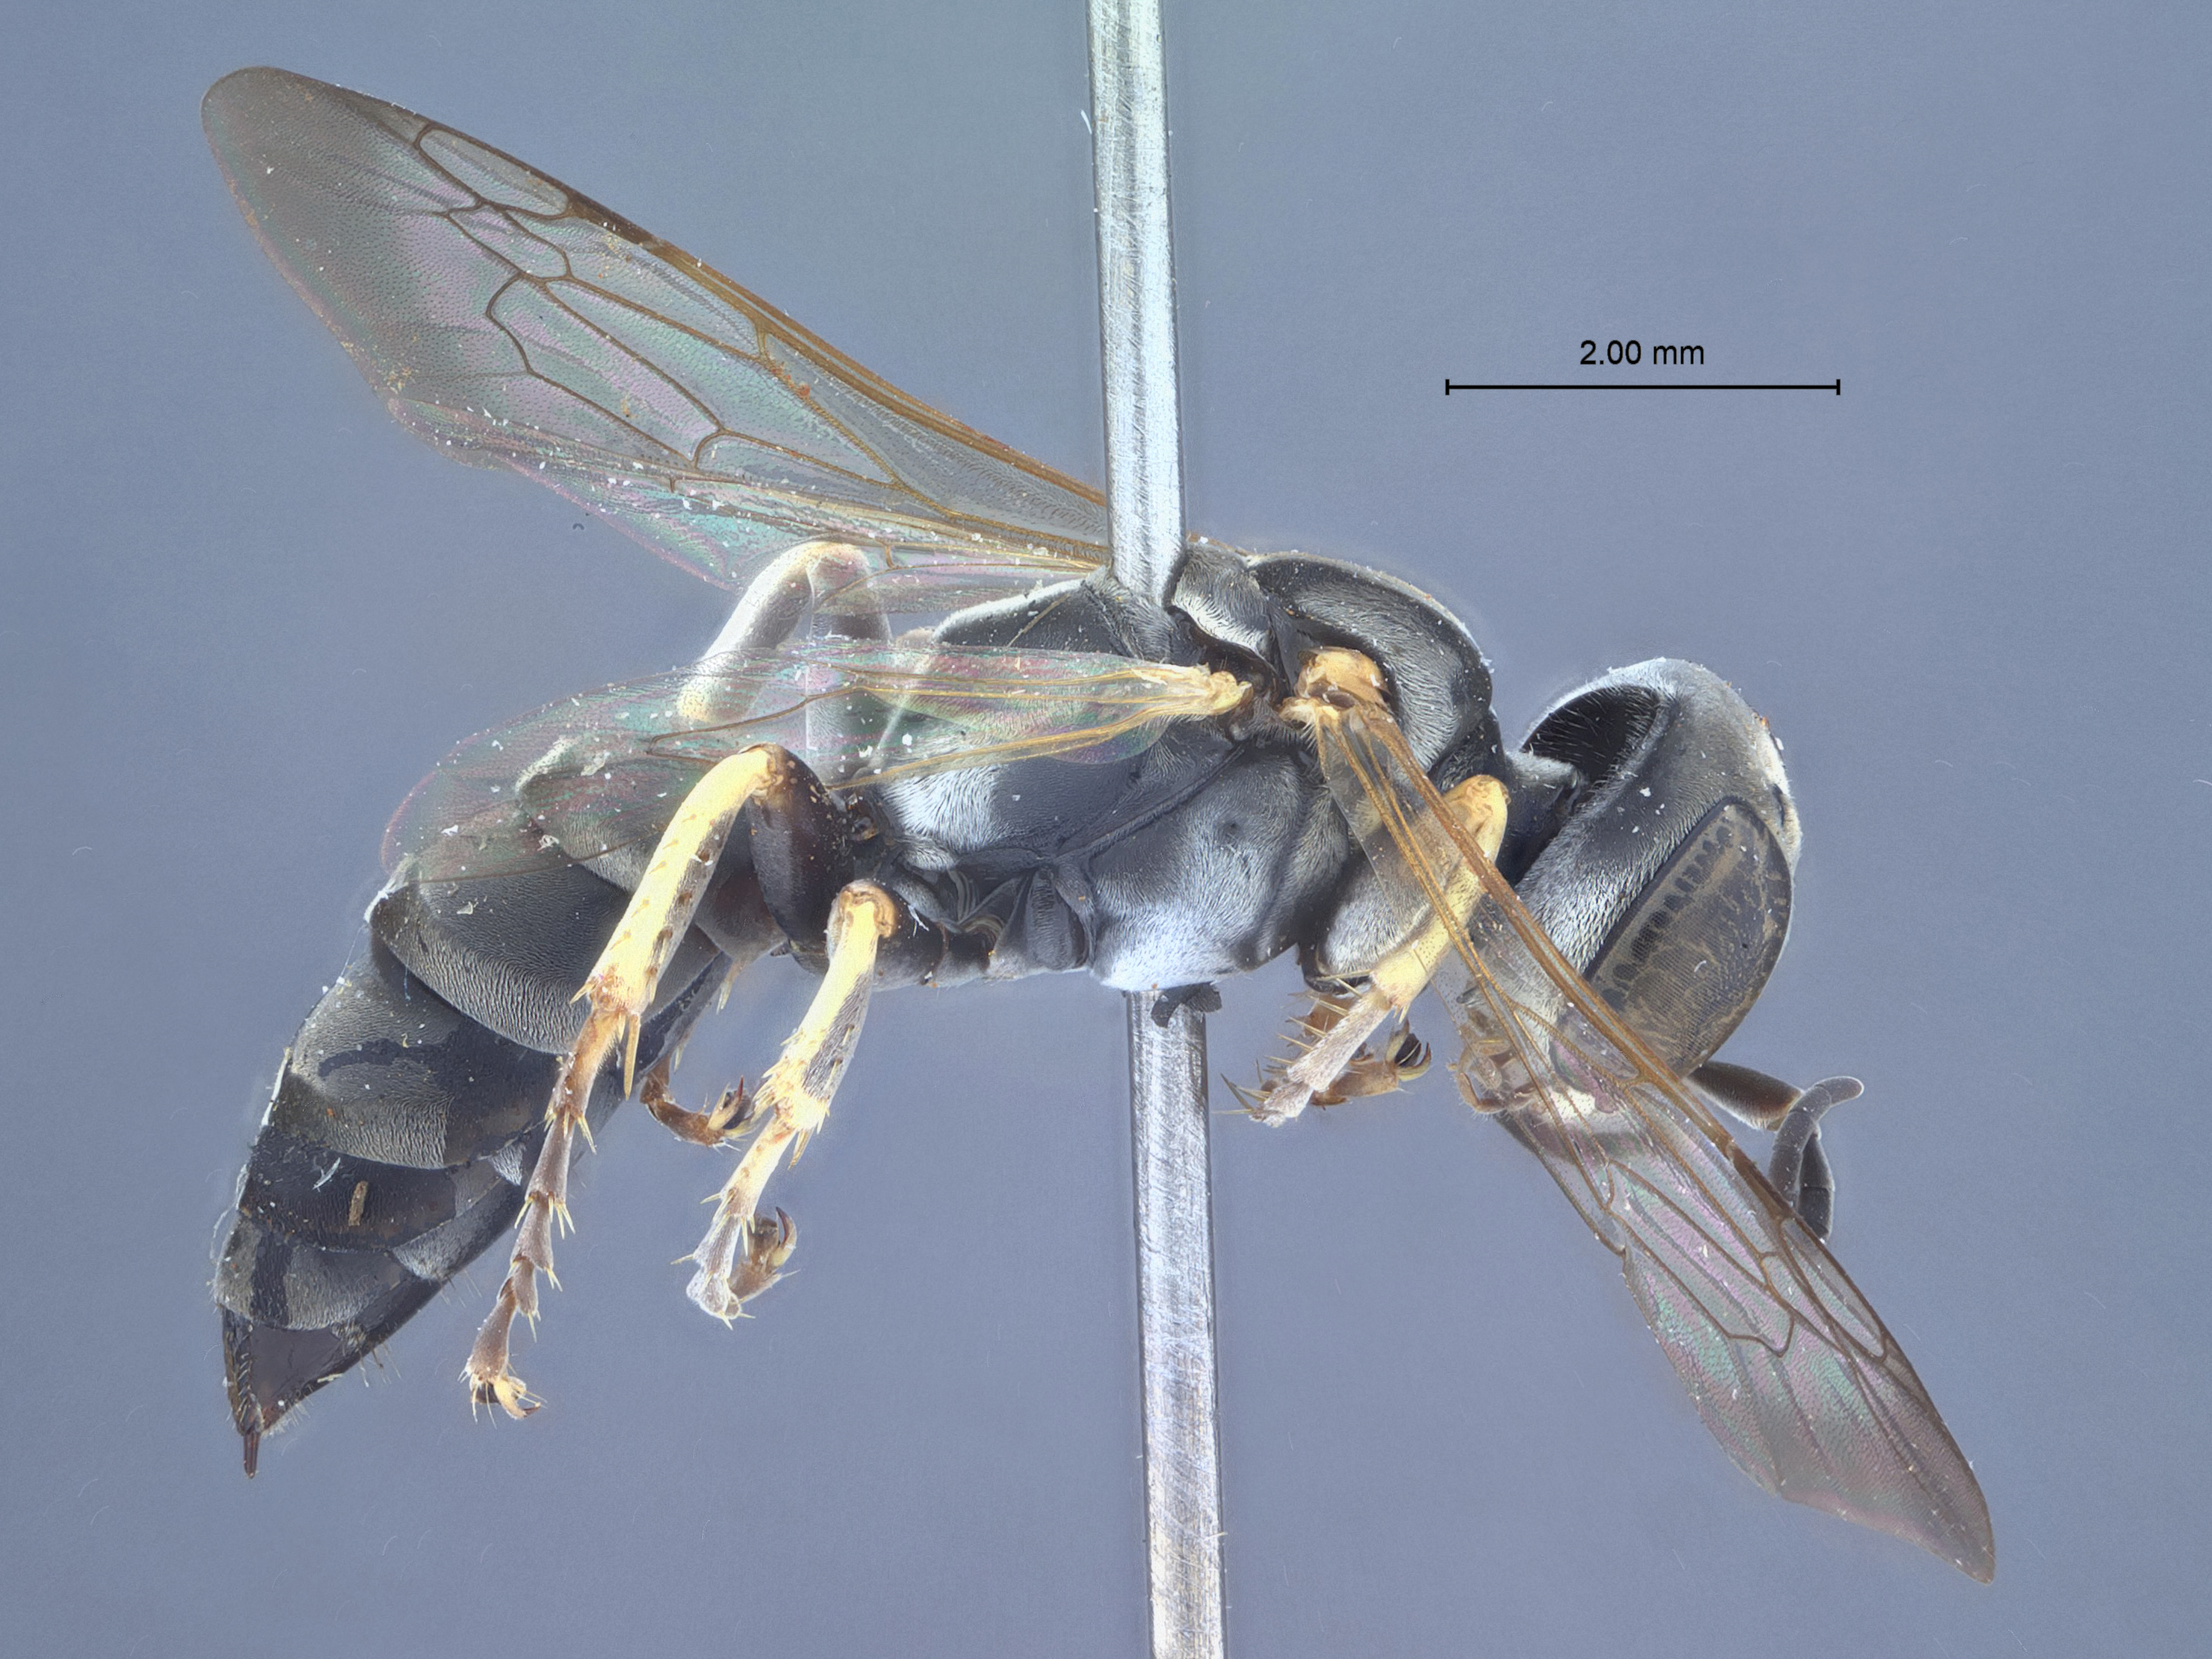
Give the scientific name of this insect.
Gastrosericus asilivorus
